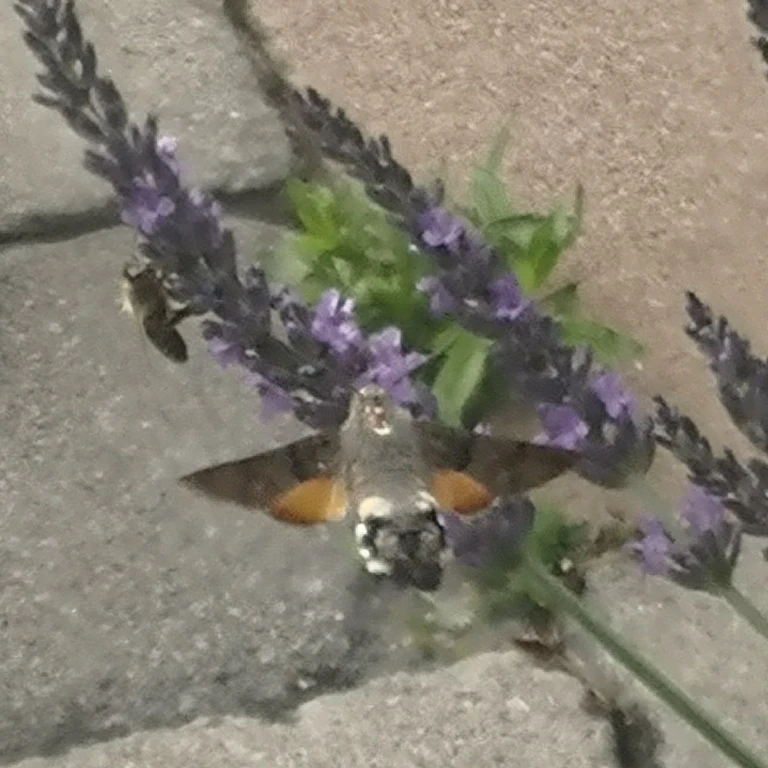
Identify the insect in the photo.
Macroglossum stellatarum
